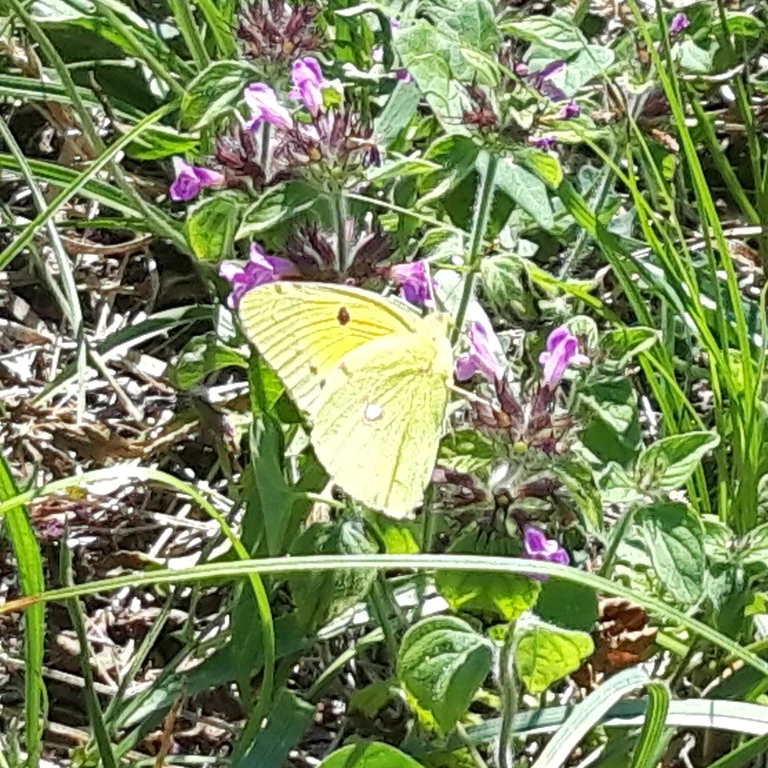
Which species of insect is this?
Colias croceus
